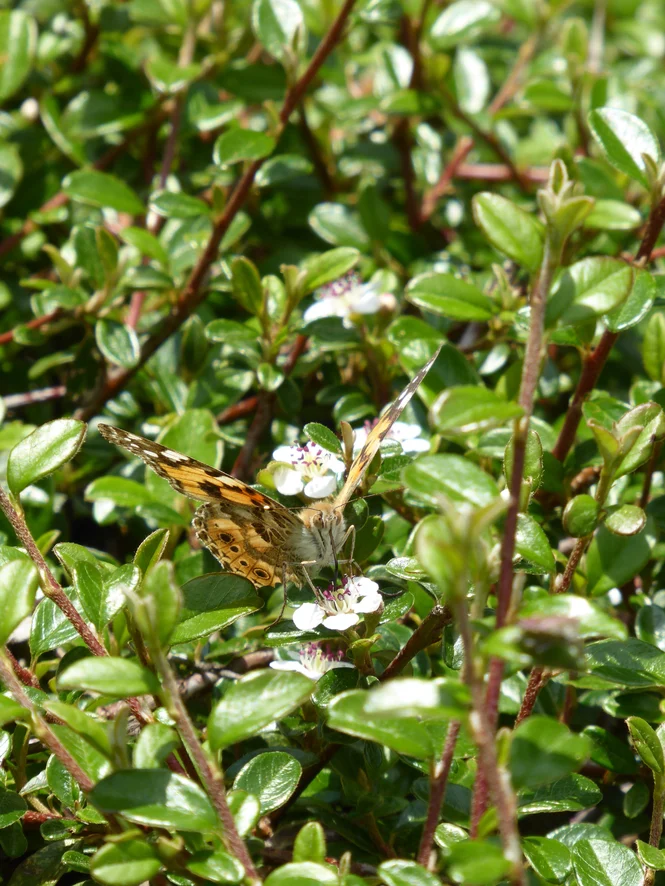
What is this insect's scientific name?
Vanessa cardui
